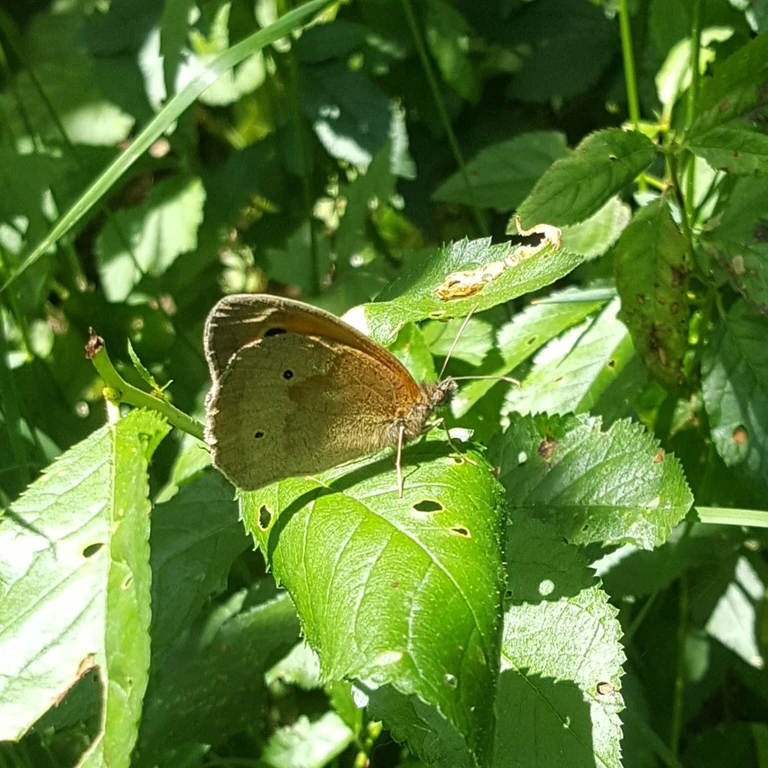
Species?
Maniola jurtina
